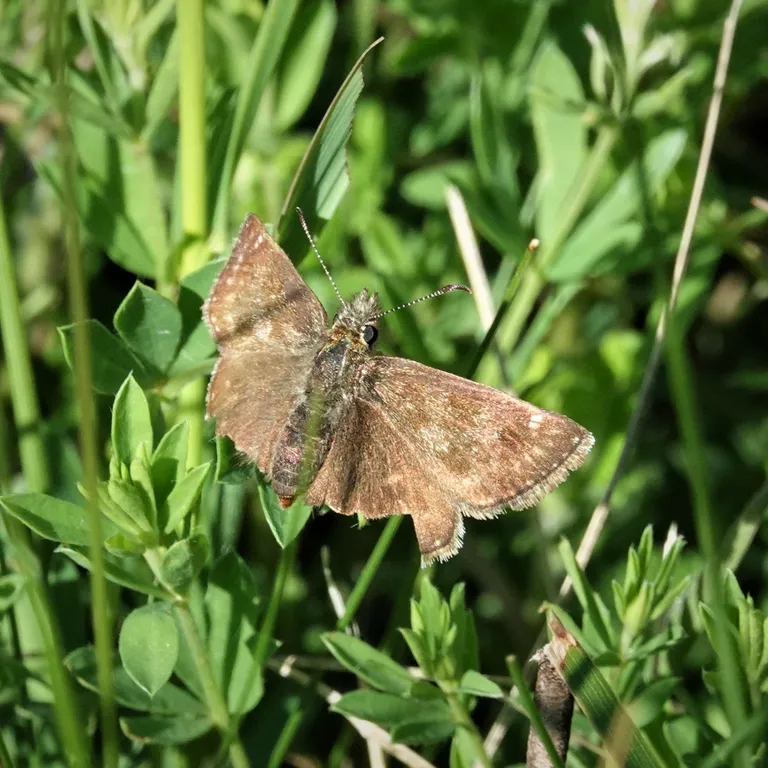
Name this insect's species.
Erynnis tages
